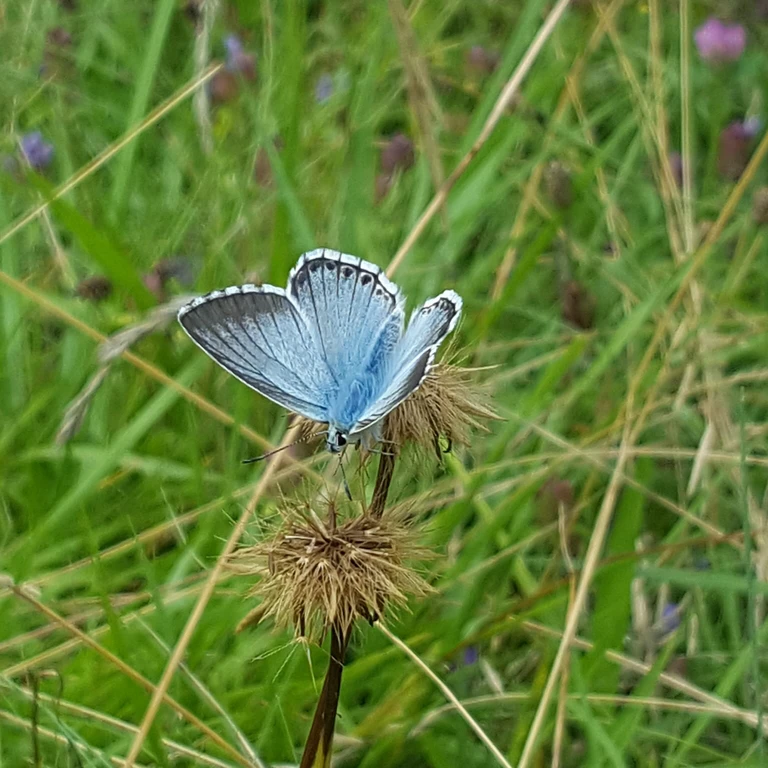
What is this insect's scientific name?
Lysandra coridon
